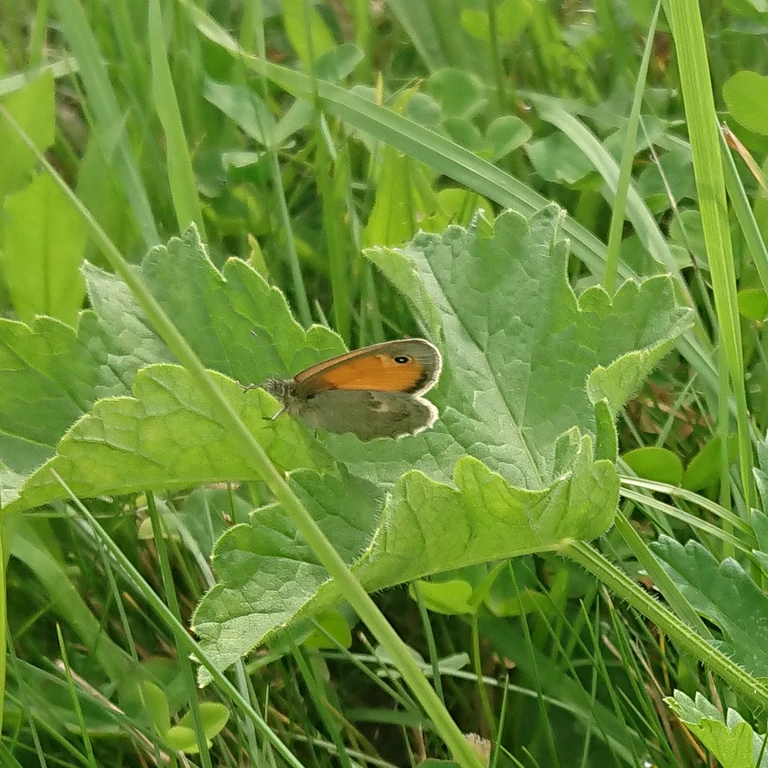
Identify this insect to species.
Coenonympha pamphilus
